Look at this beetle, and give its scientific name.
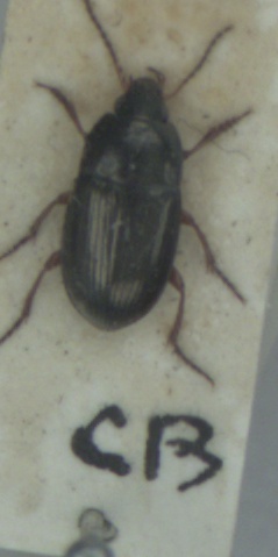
Amara familiaris
